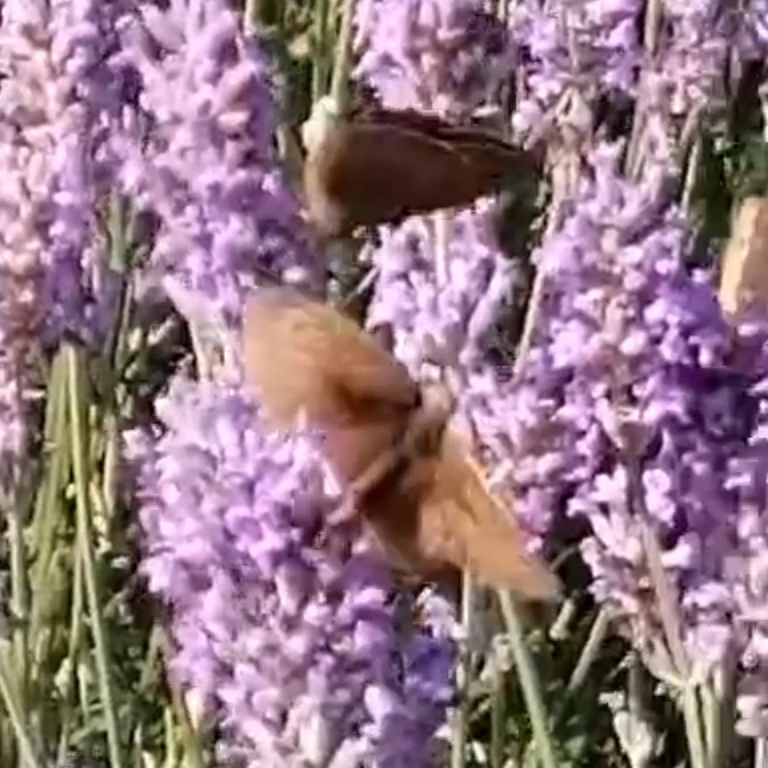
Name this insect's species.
Maniola jurtina
